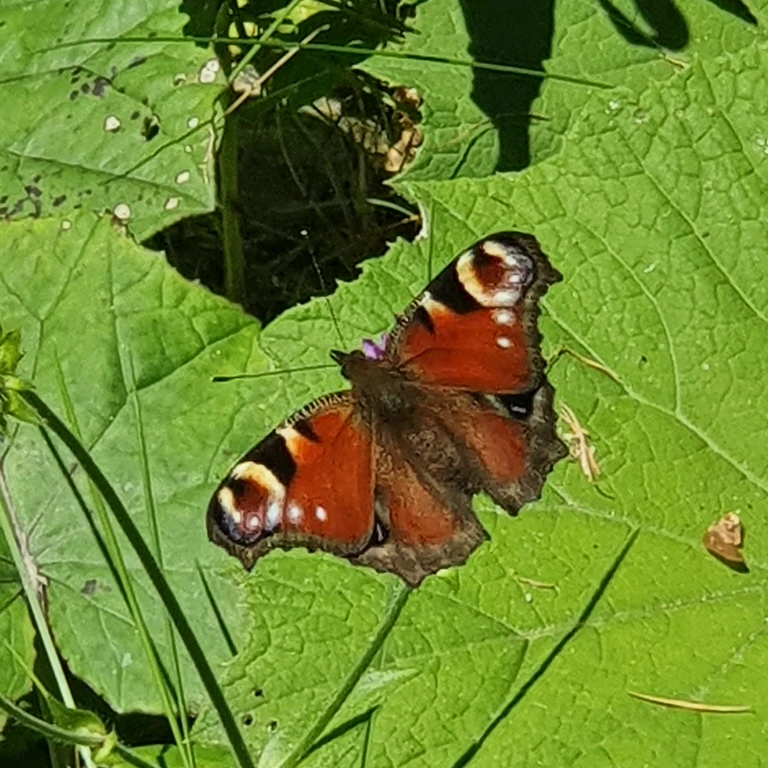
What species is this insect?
Aglais io
